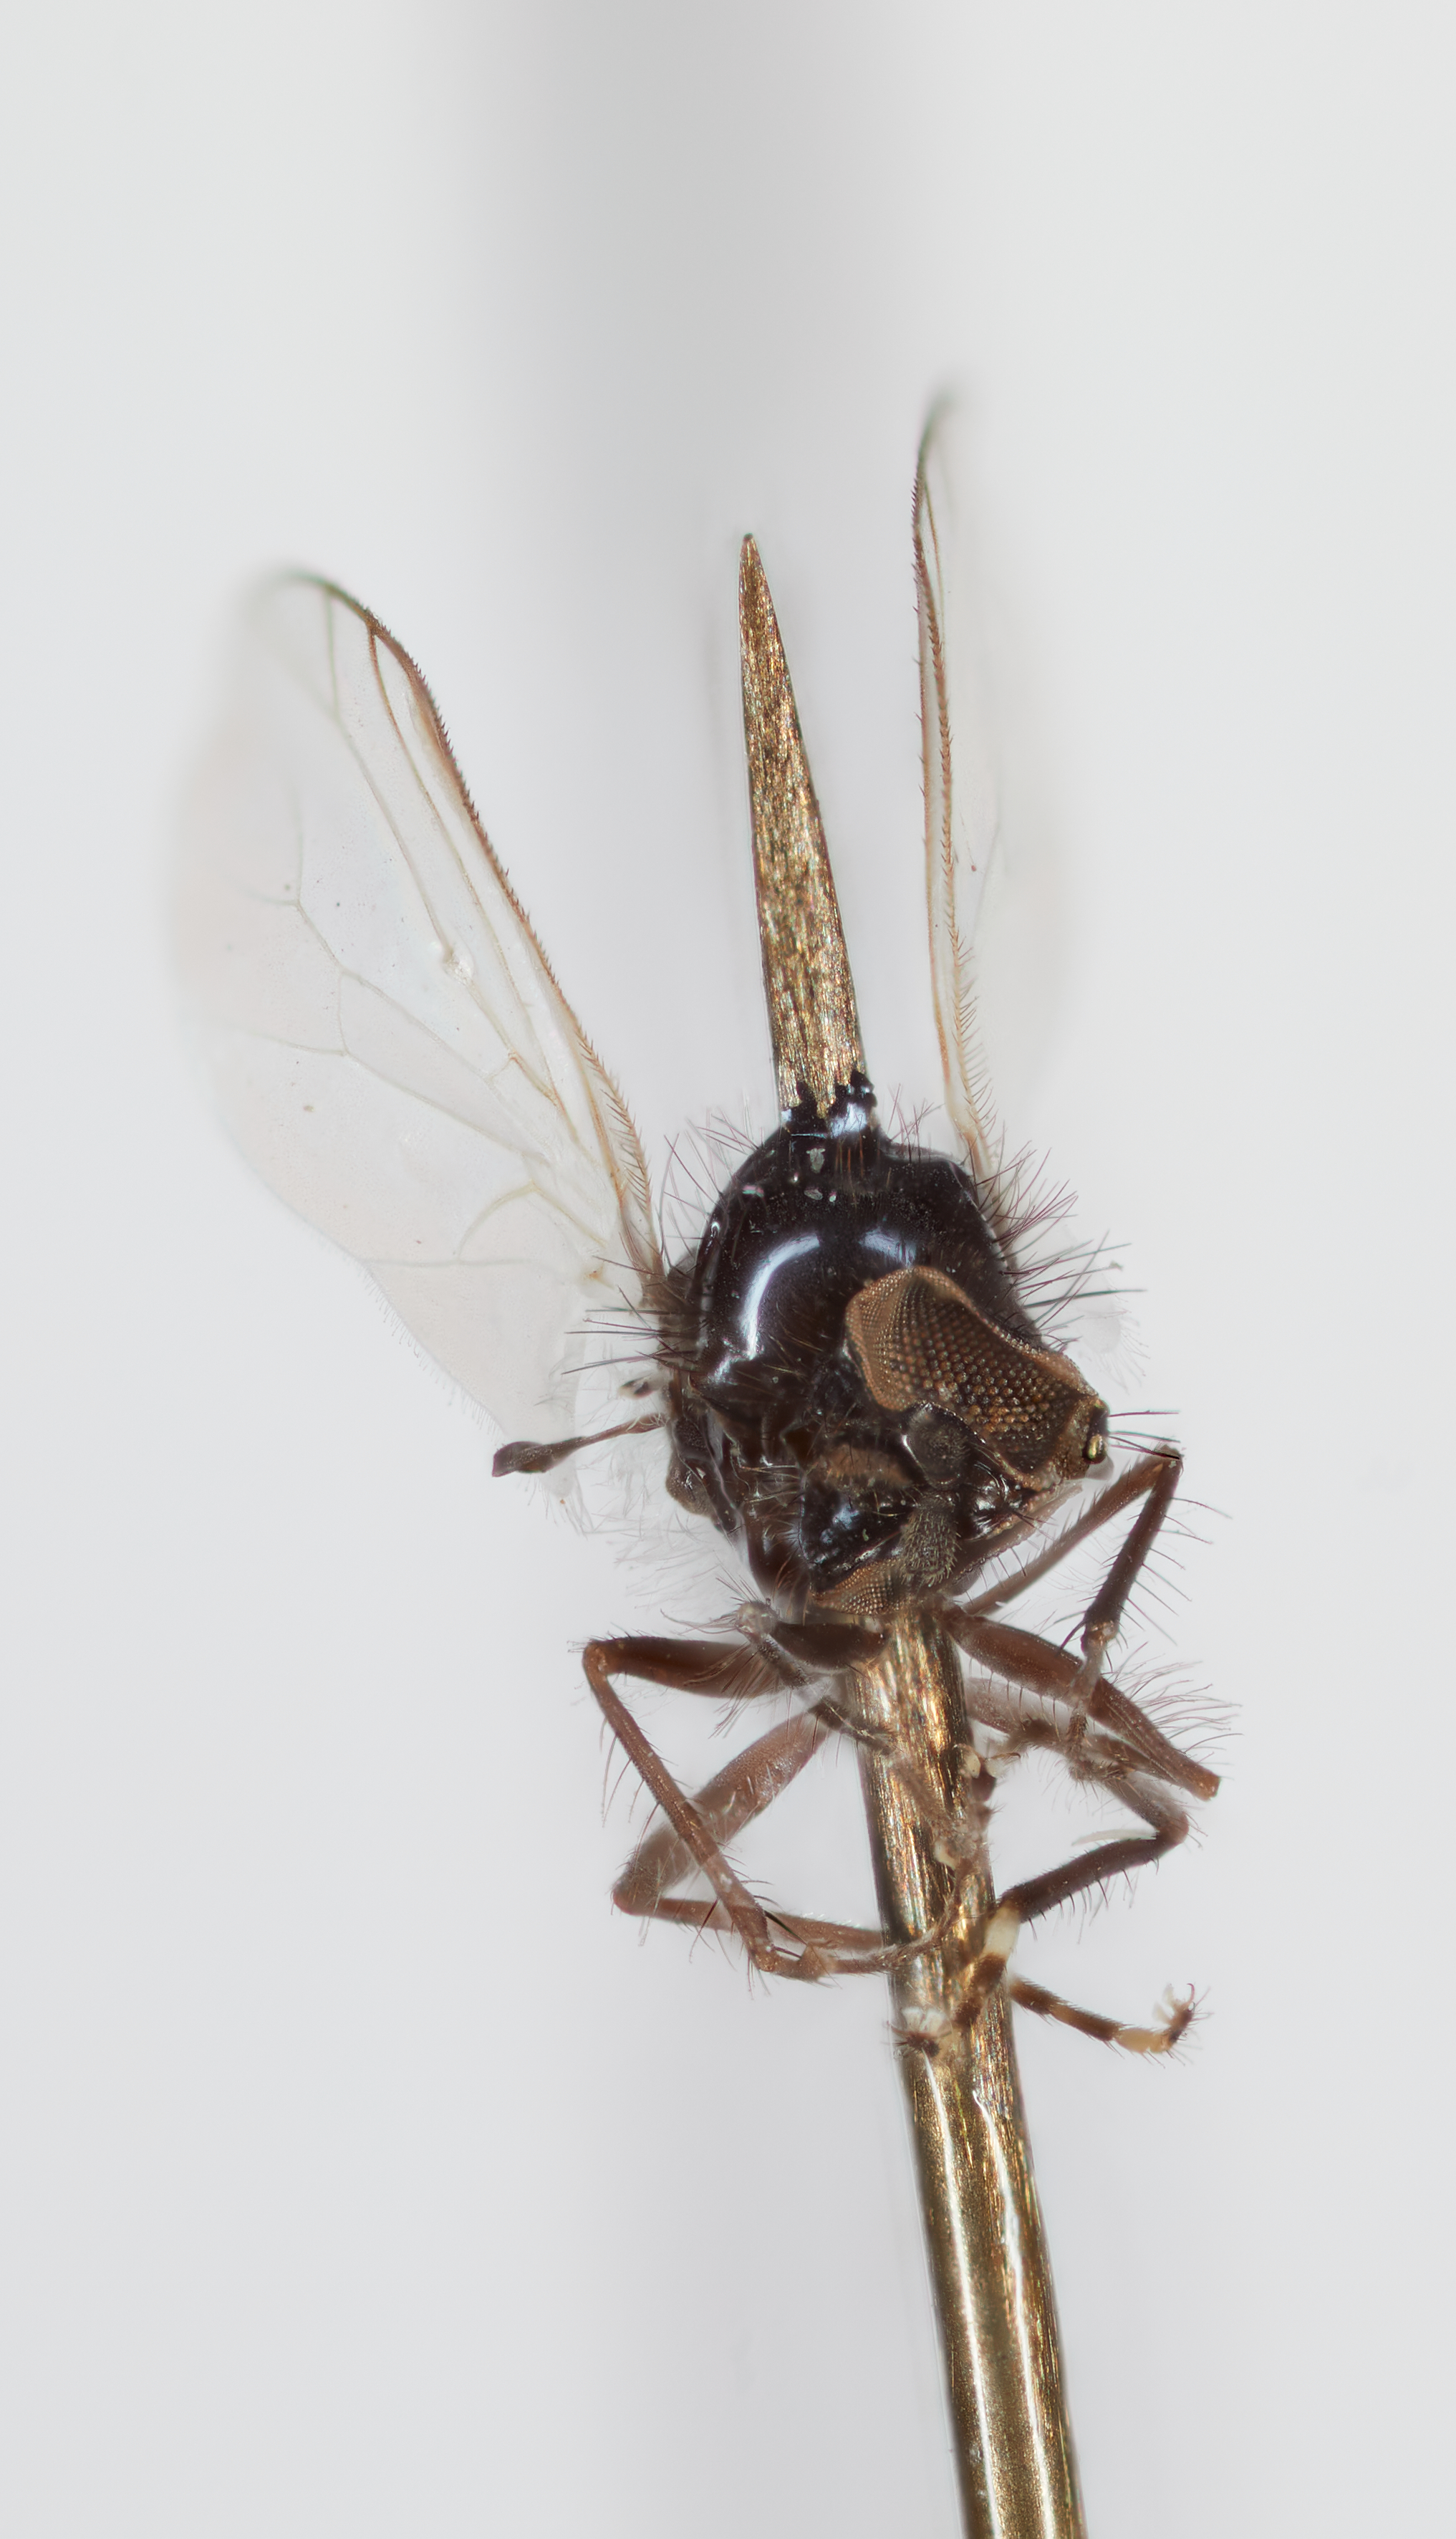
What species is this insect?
Apystomyia elinguis
